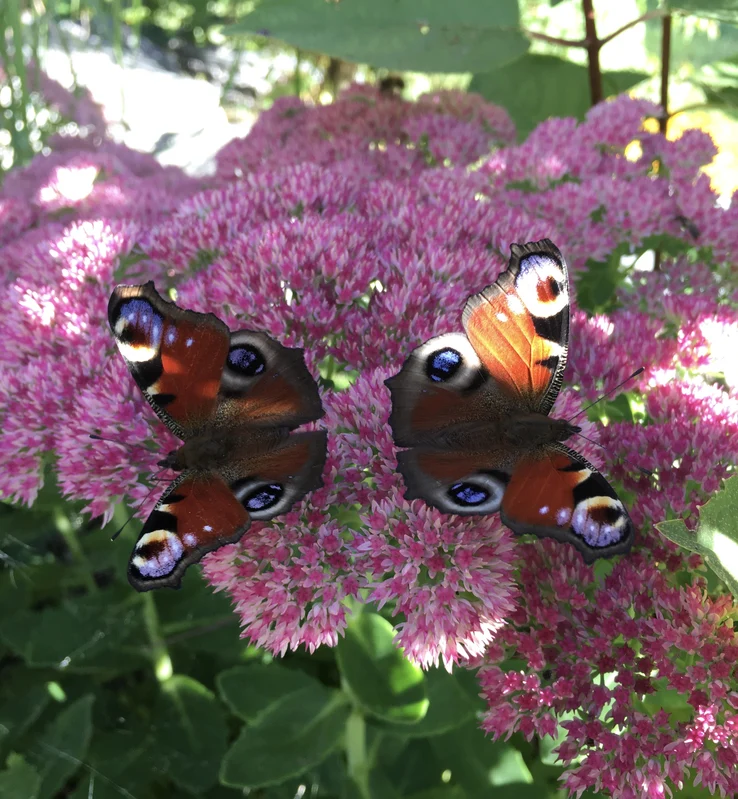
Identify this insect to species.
Aglais io
